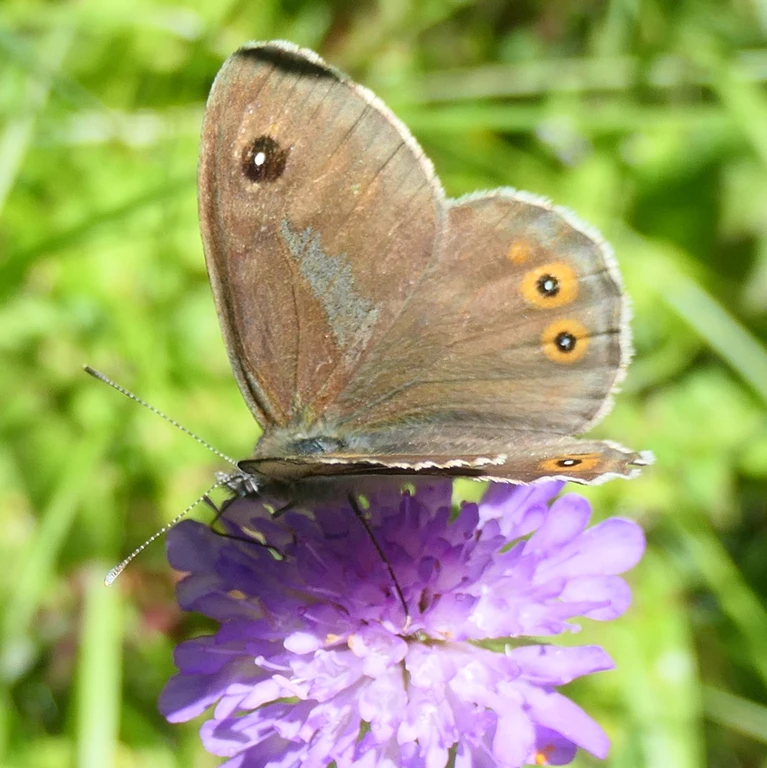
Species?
Lasiommata maera (also Pararge maera)
